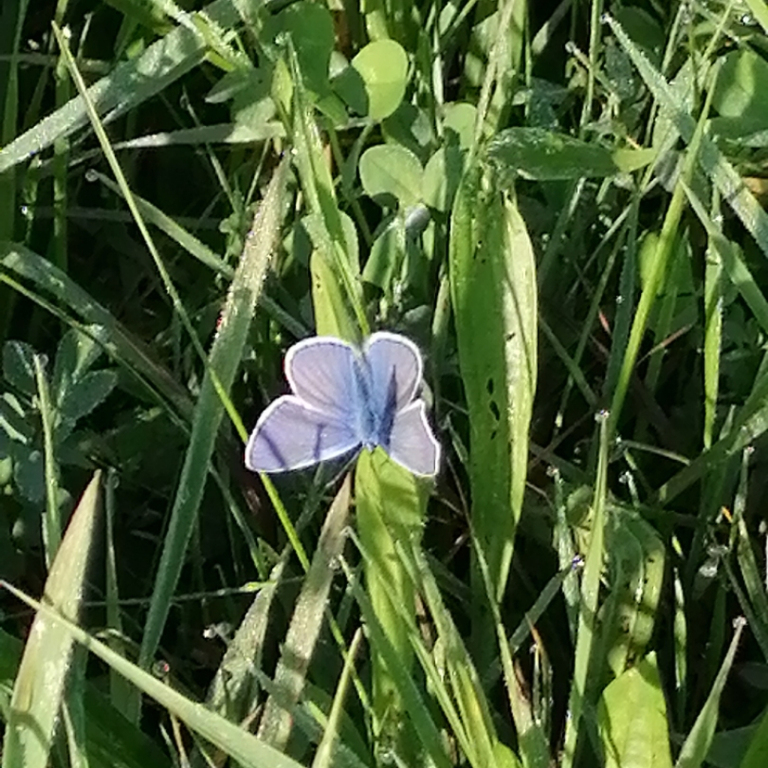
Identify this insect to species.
Polyommatus icarus
